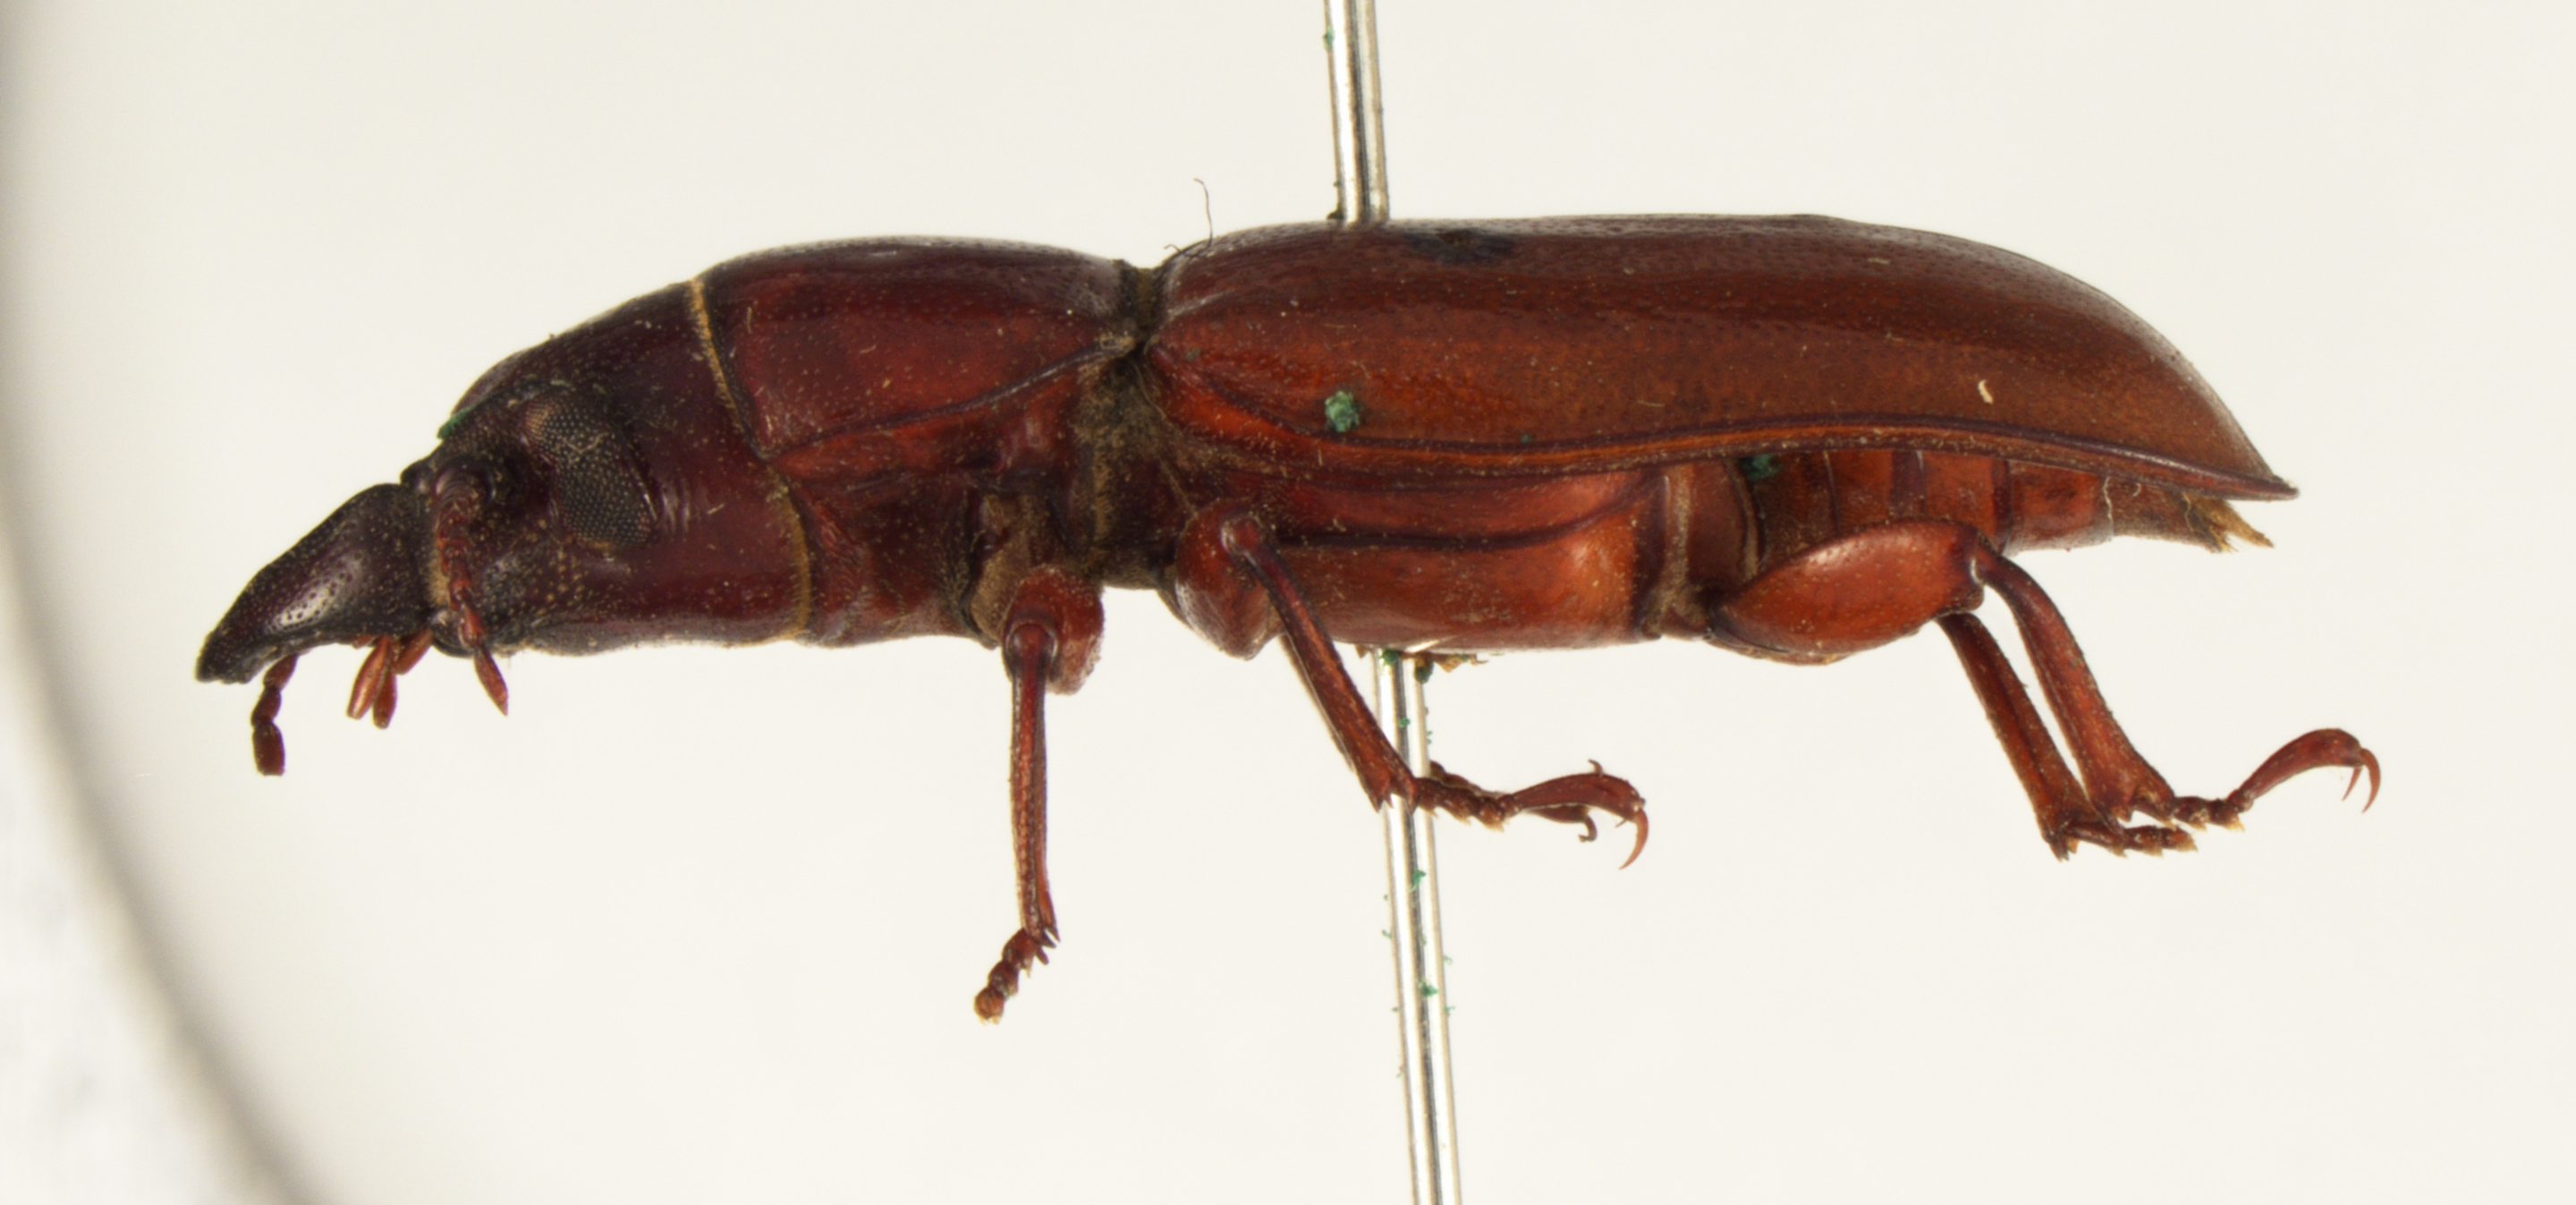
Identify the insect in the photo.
Parandra gravidula (also Neandra brunnea)
